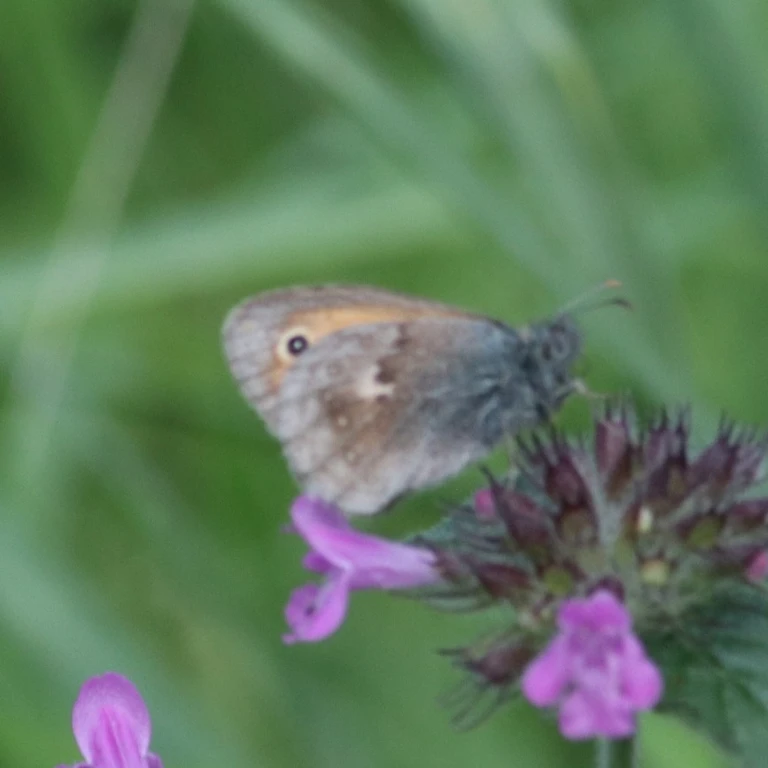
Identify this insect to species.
Coenonympha pamphilus
